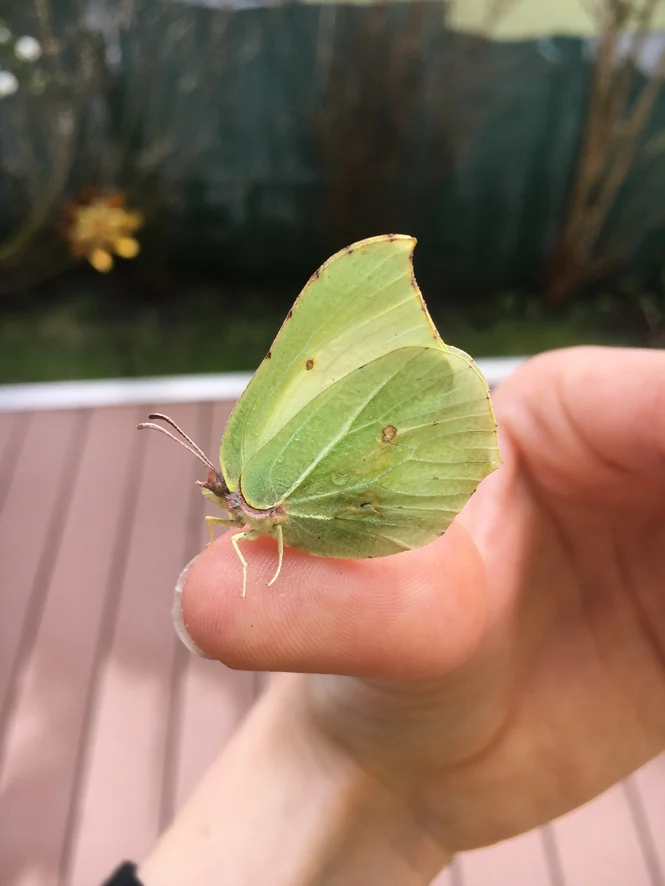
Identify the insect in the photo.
Gonepteryx rhamni
